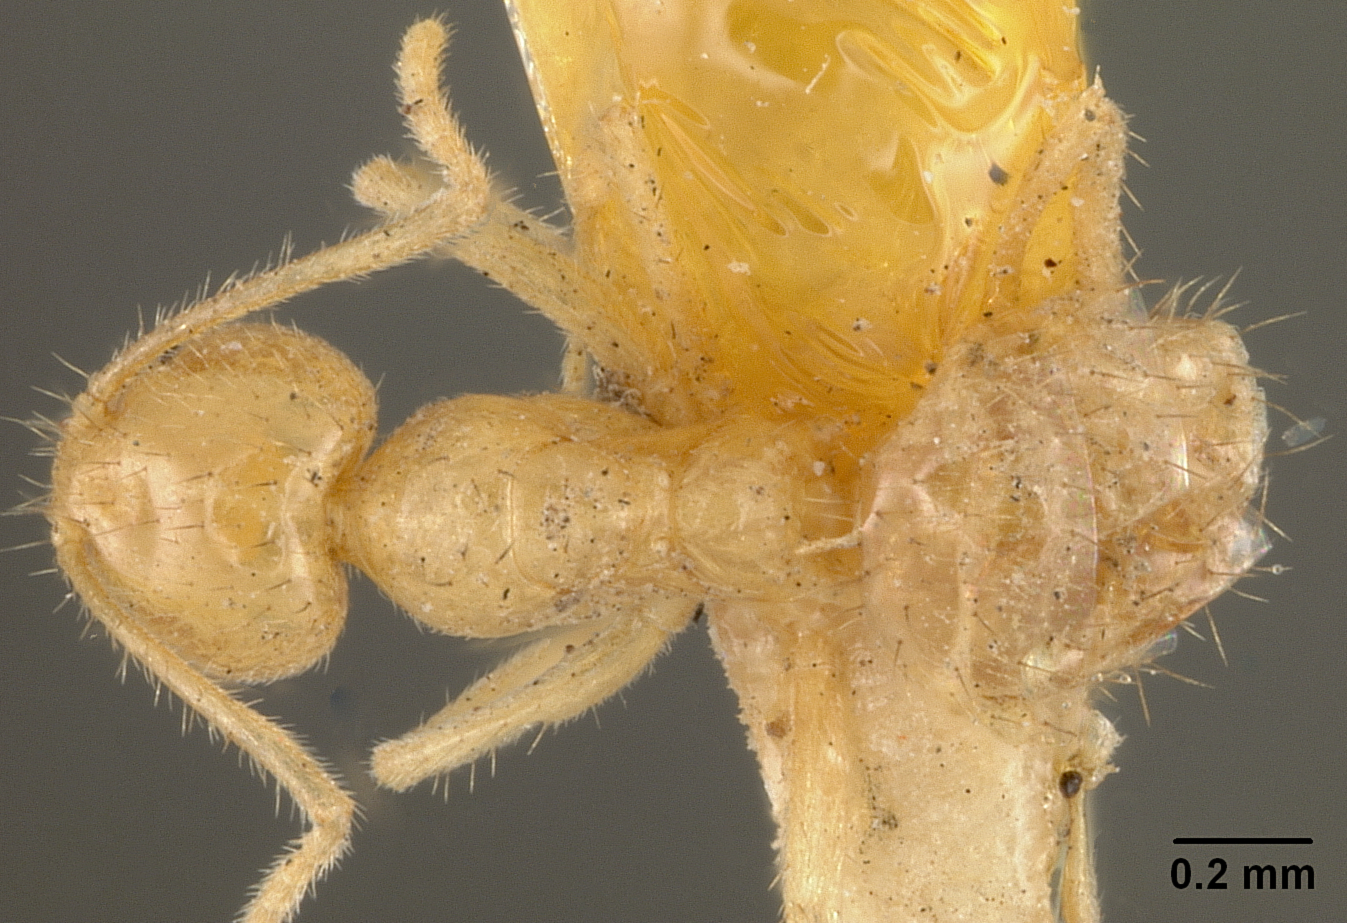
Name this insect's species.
Paratrechina troglodytes
